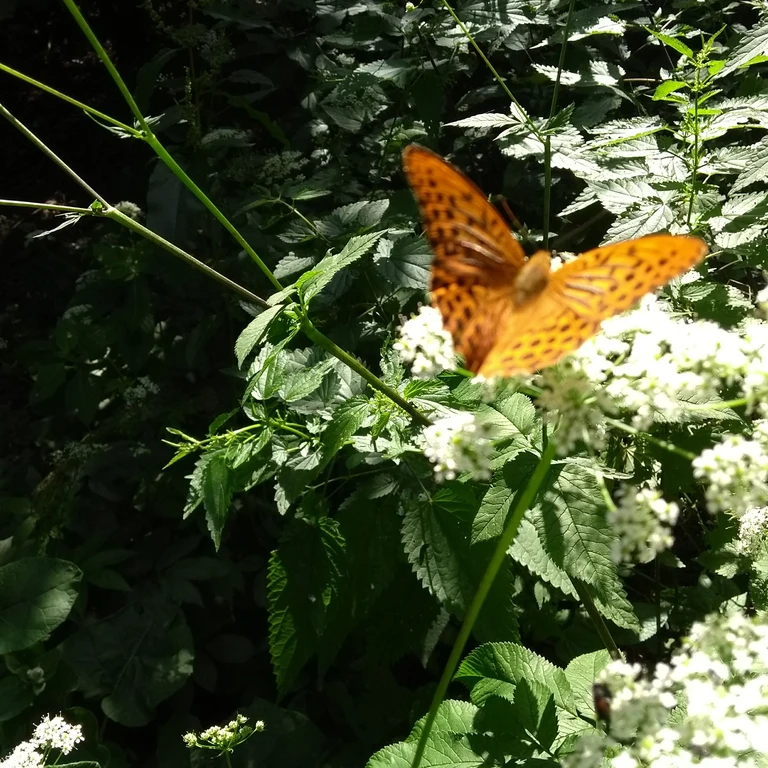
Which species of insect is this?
Argynnis paphia
